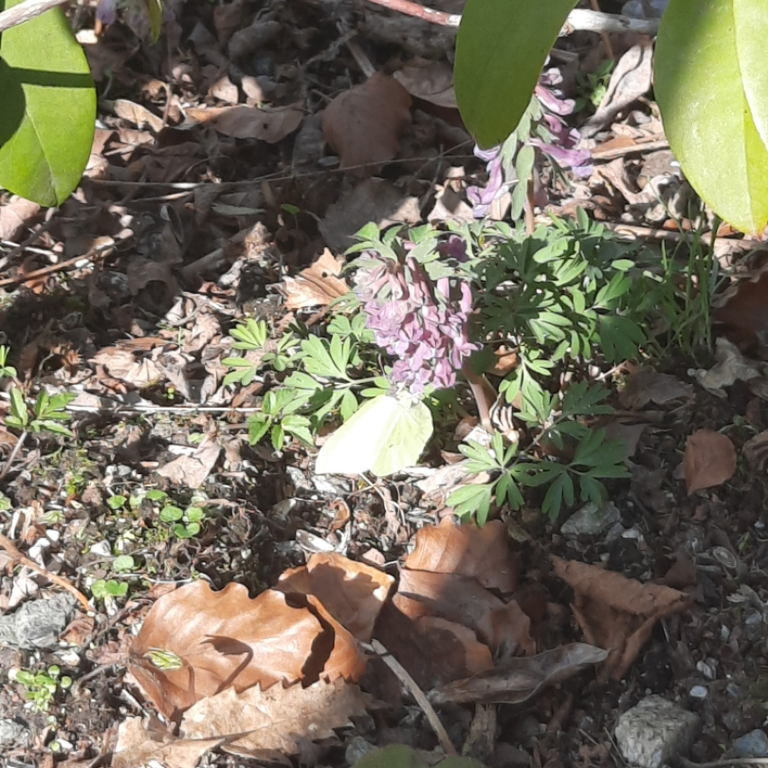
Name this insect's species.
Gonepteryx rhamni
